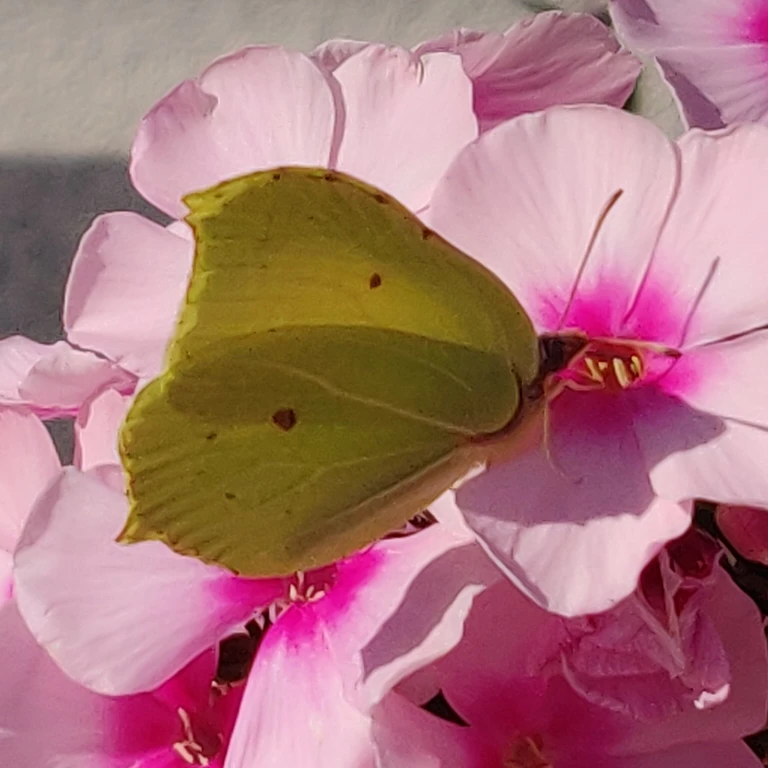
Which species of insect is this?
Gonepteryx rhamni
